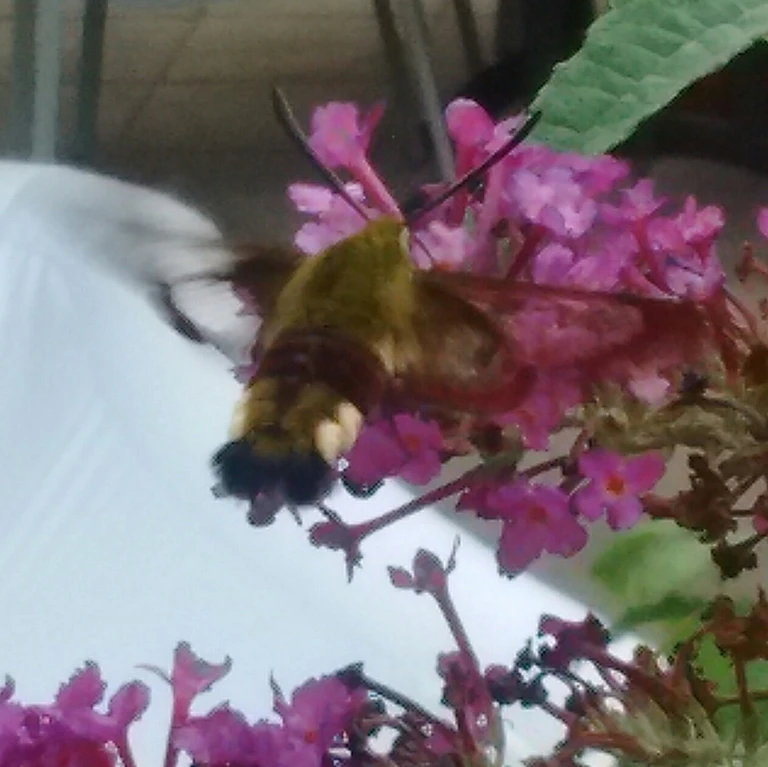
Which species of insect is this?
Hemaris fuciformis
